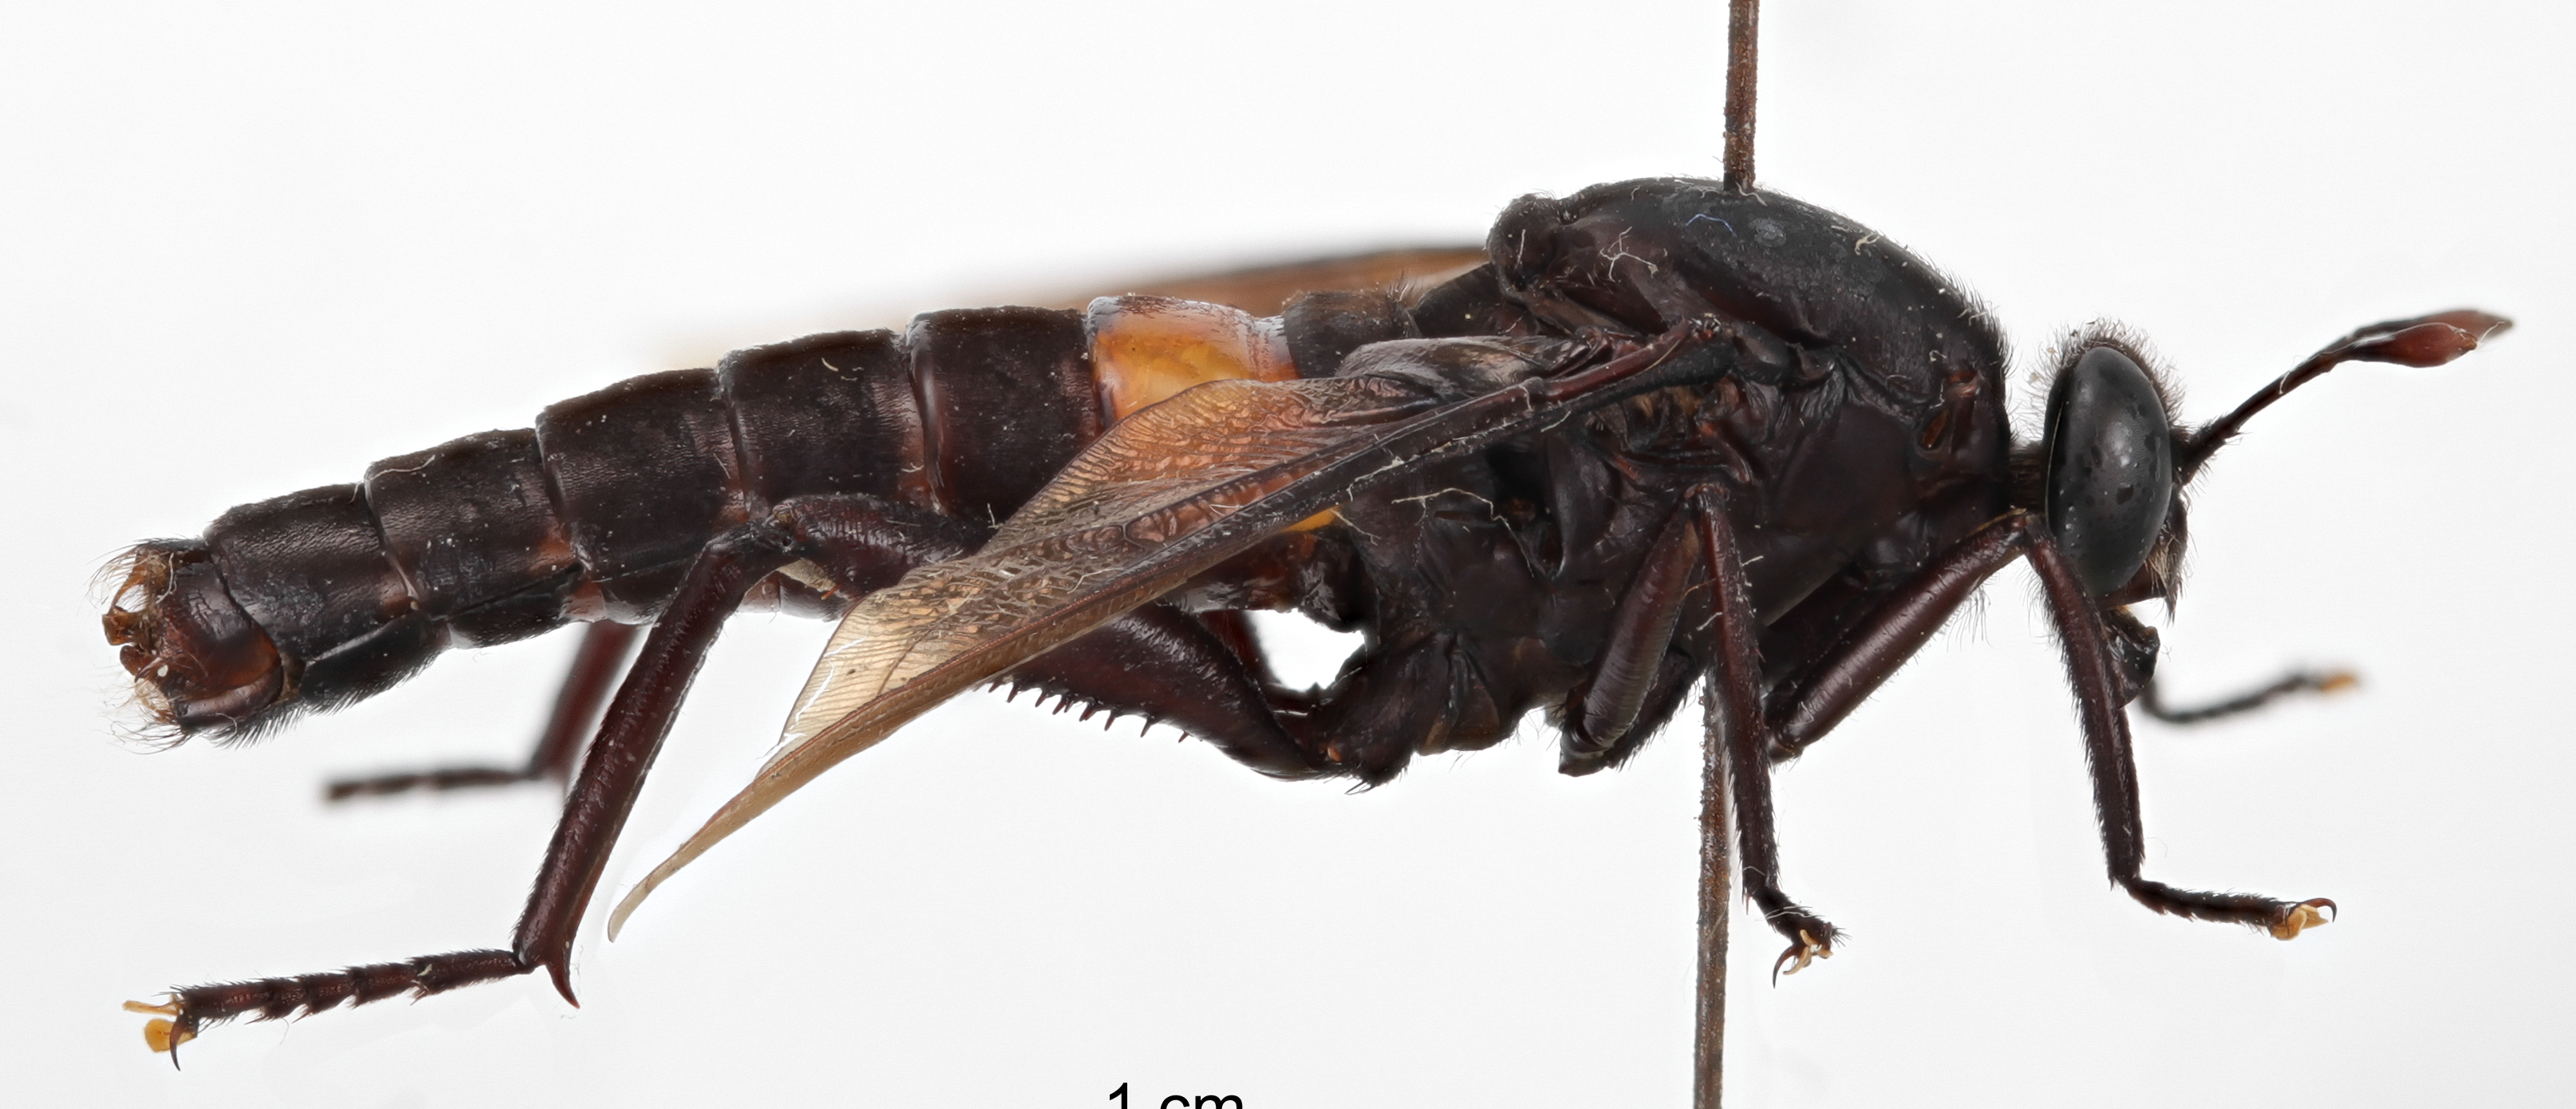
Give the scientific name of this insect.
Mydas clavatus
